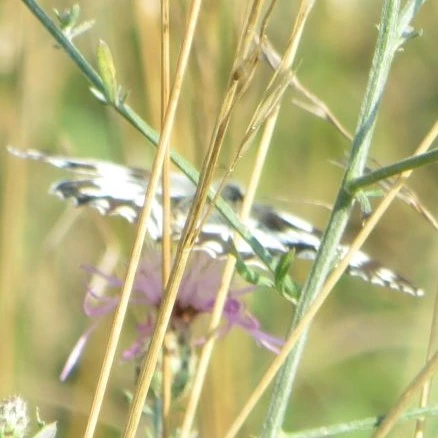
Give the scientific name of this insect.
Melanargia galathea
